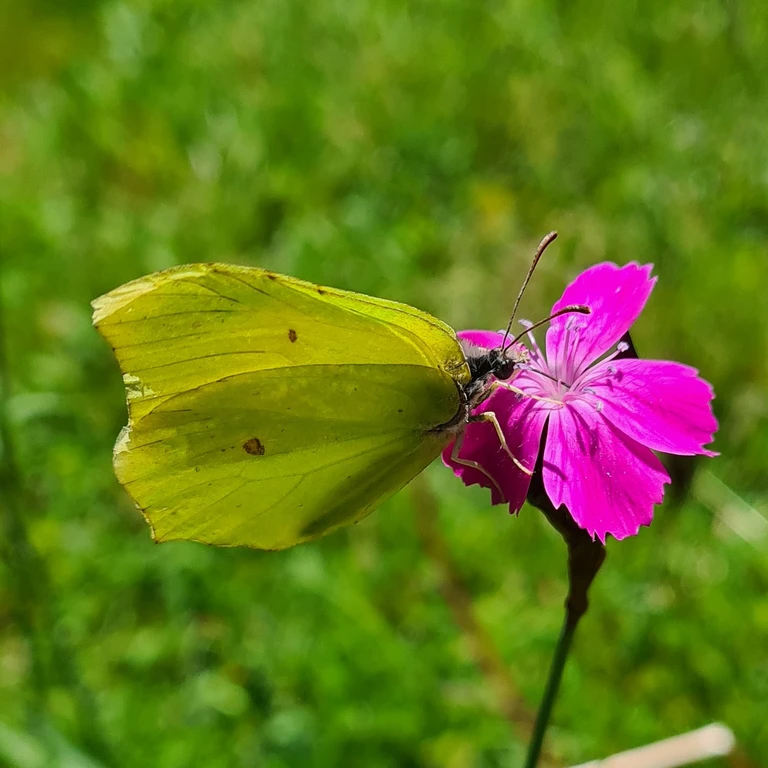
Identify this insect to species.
Gonepteryx rhamni
